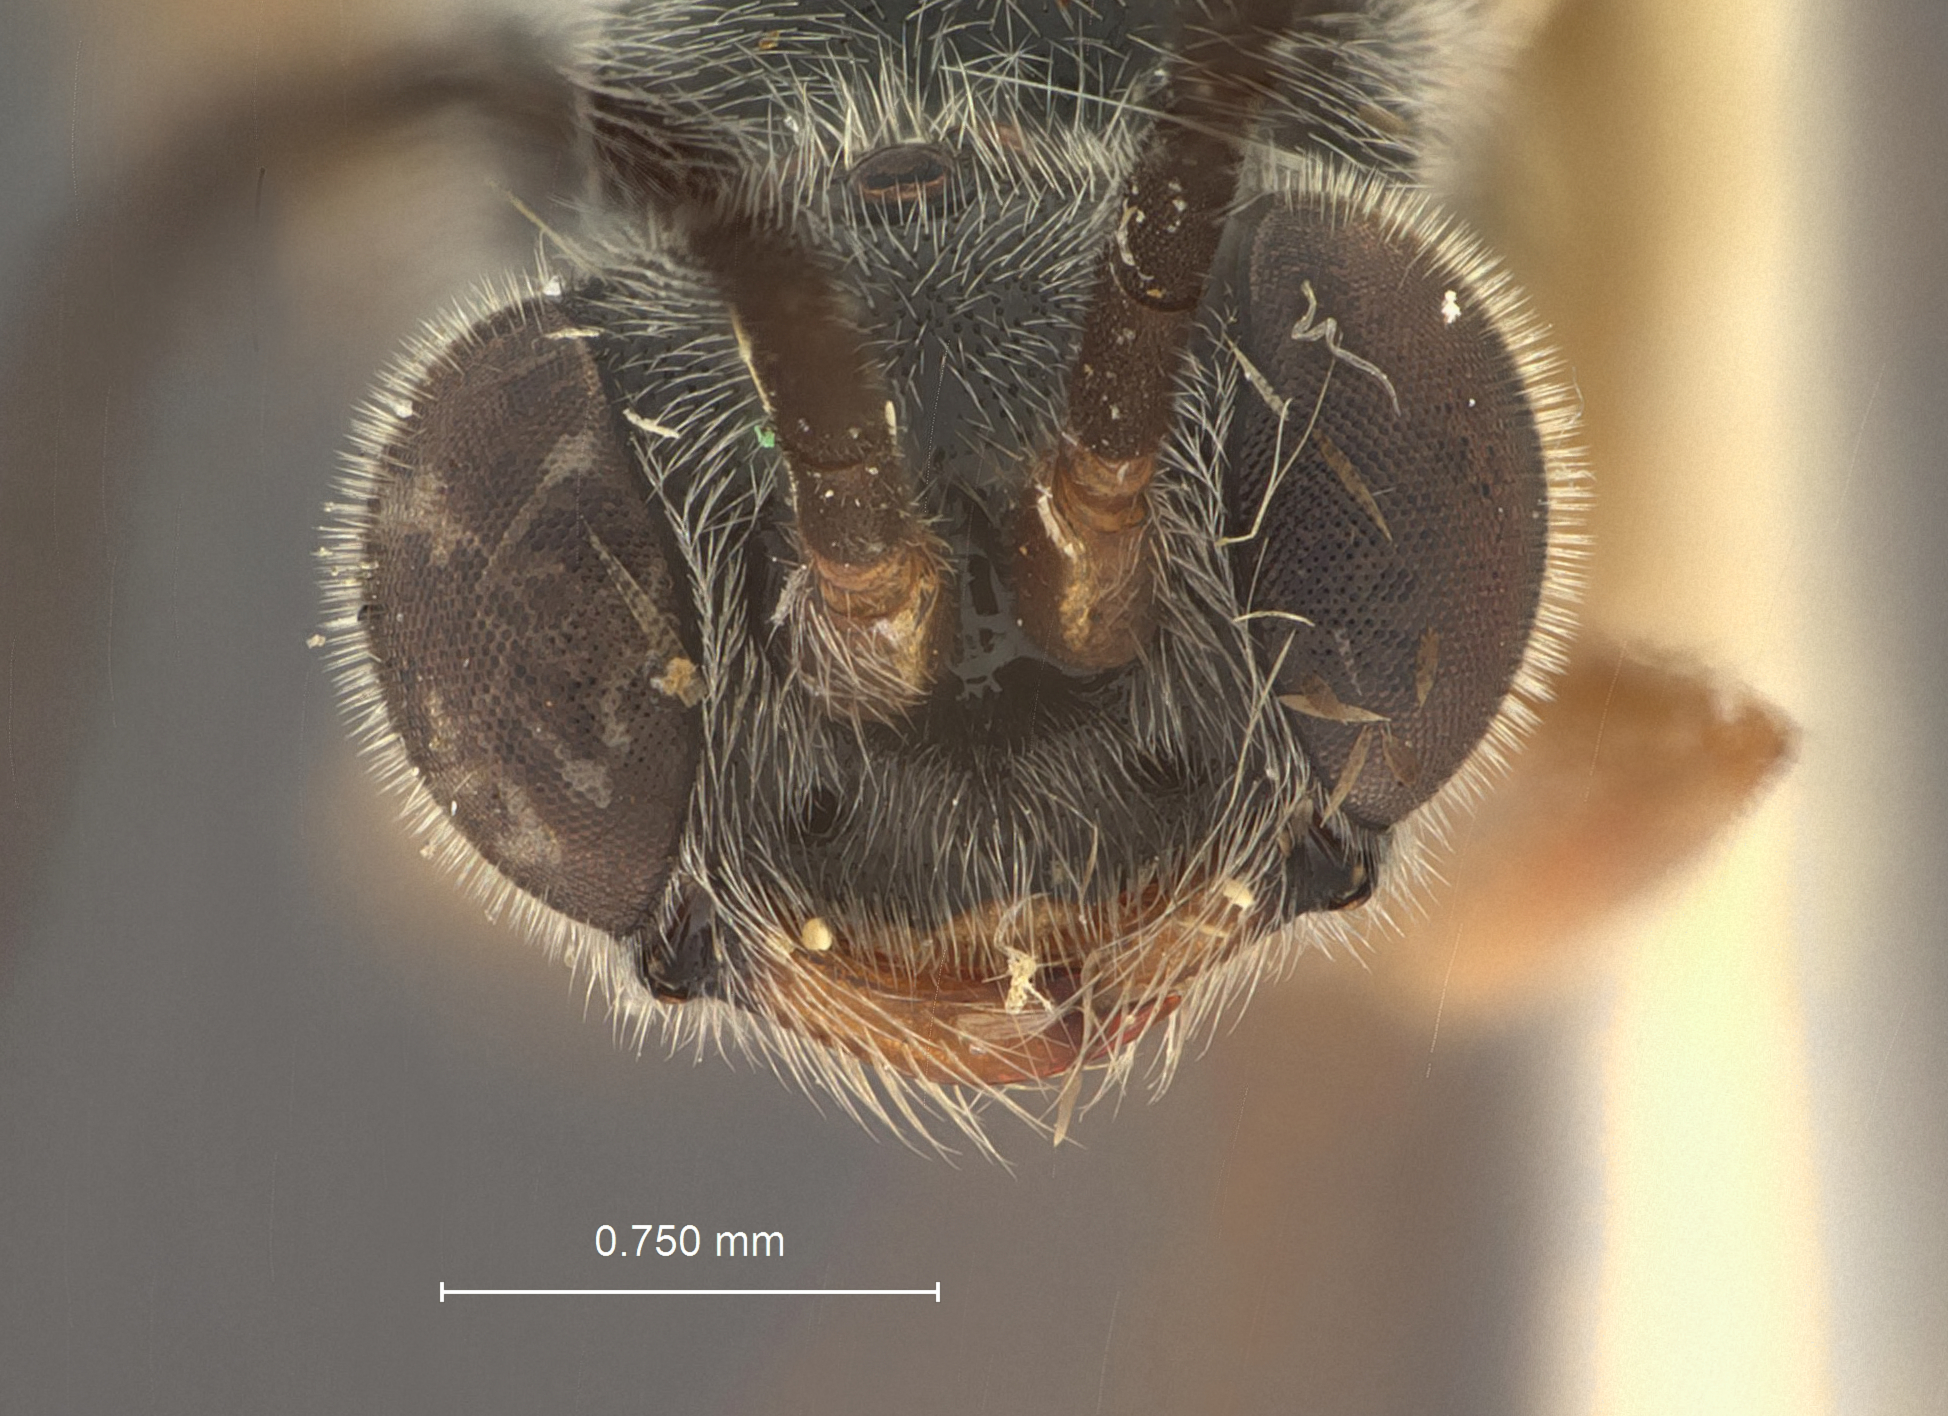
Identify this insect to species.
Methocha anomala
